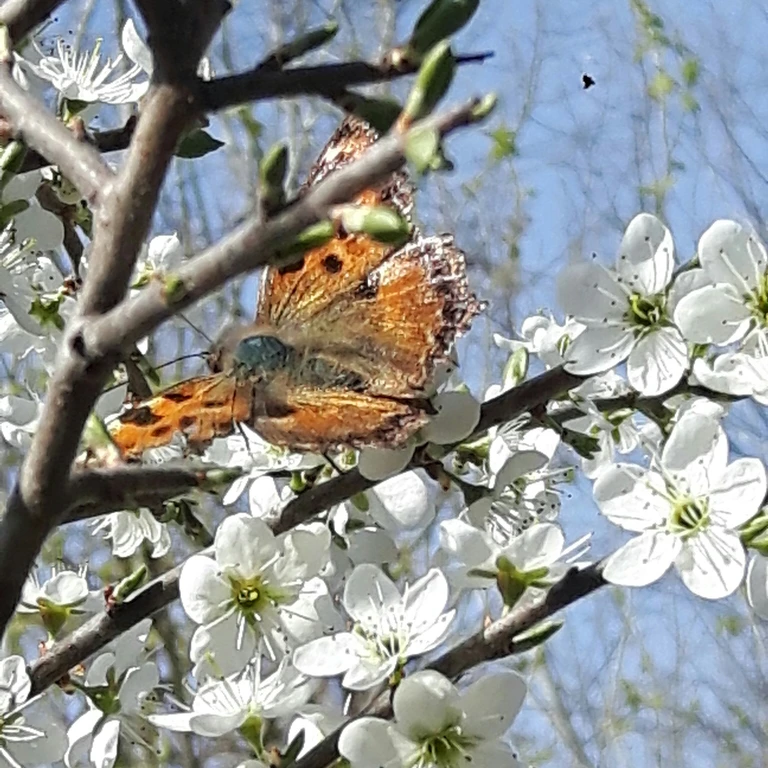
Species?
Nymphalis polychloros
